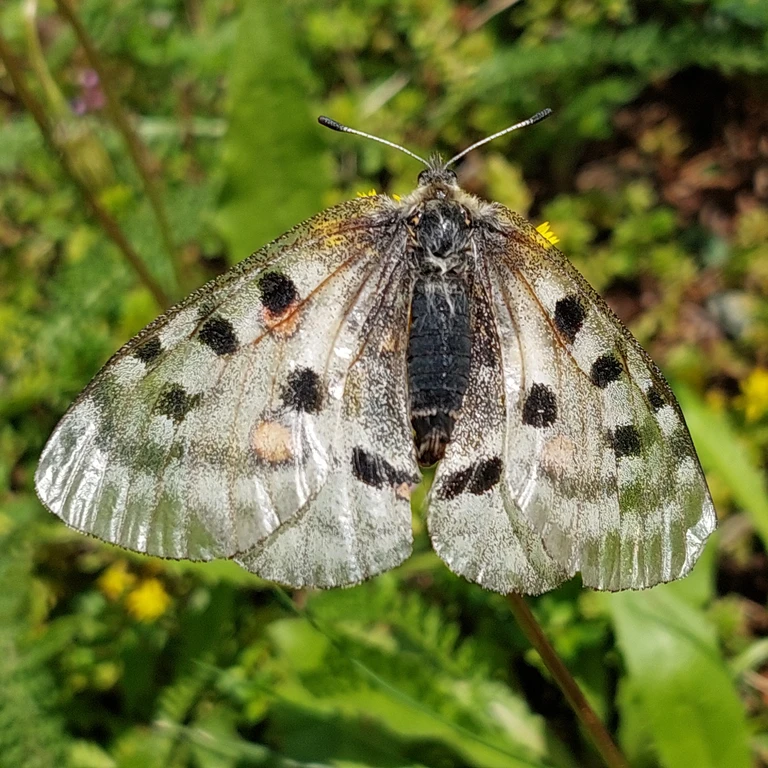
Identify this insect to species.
Parnassius apollo
